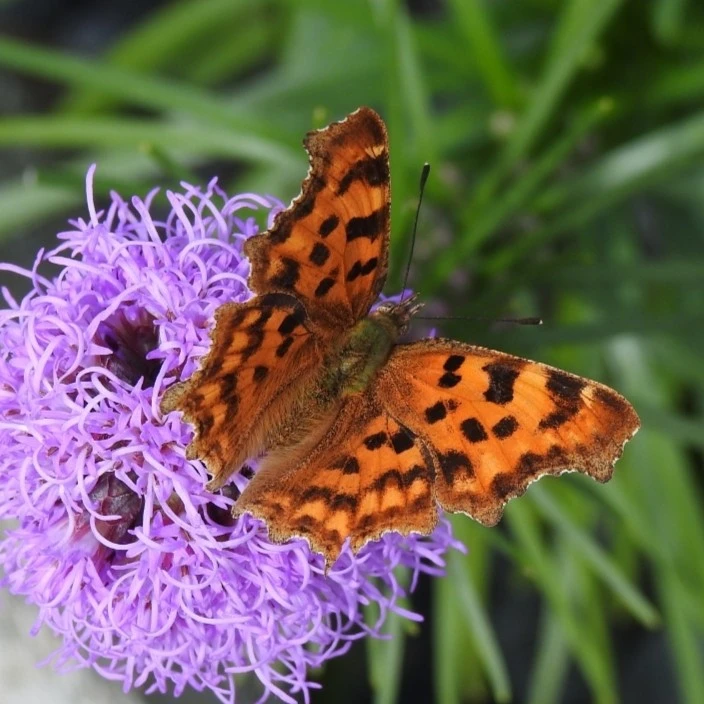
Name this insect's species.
Polygonia c-album
